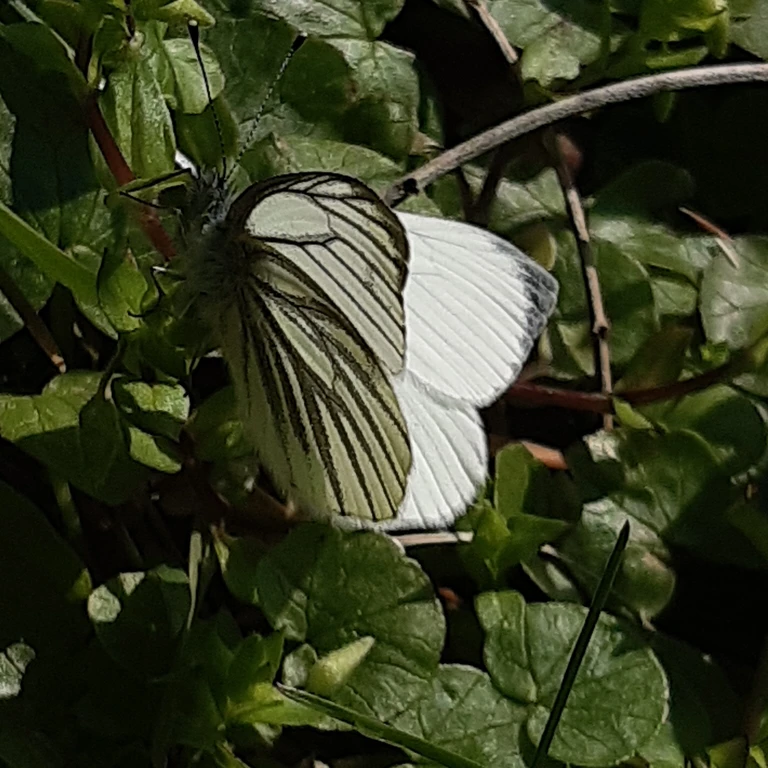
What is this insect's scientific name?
Pieris napi
